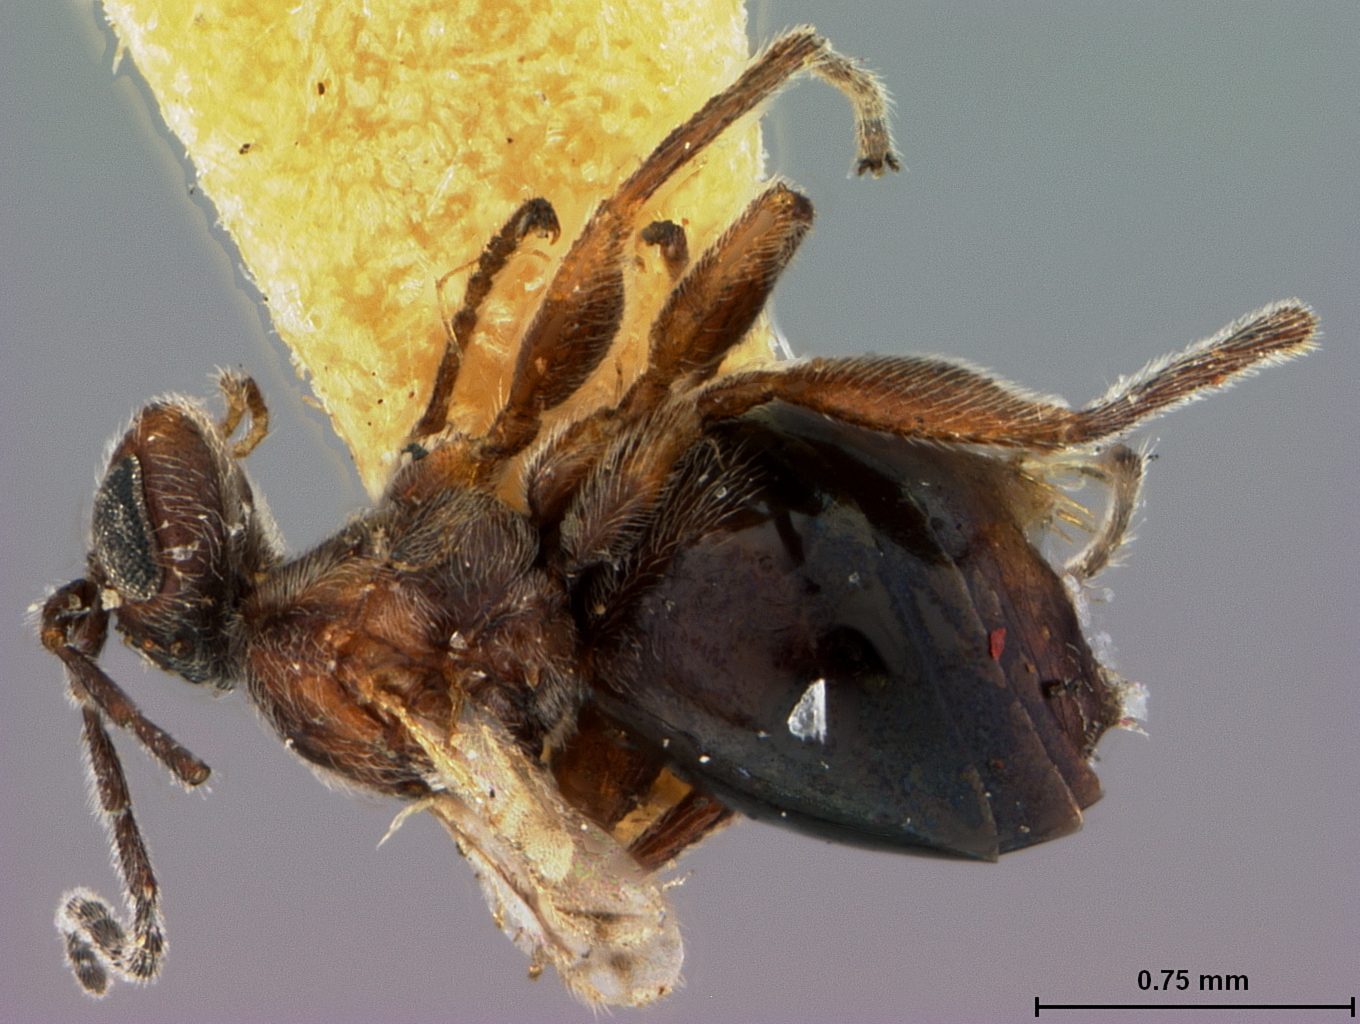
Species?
Xanthoteras teres
